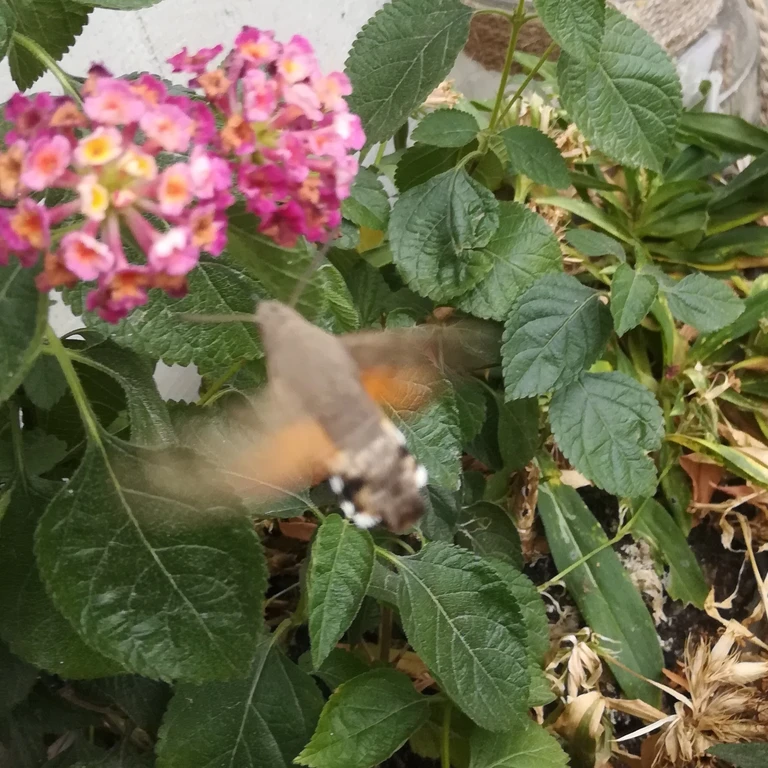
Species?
Macroglossum stellatarum
